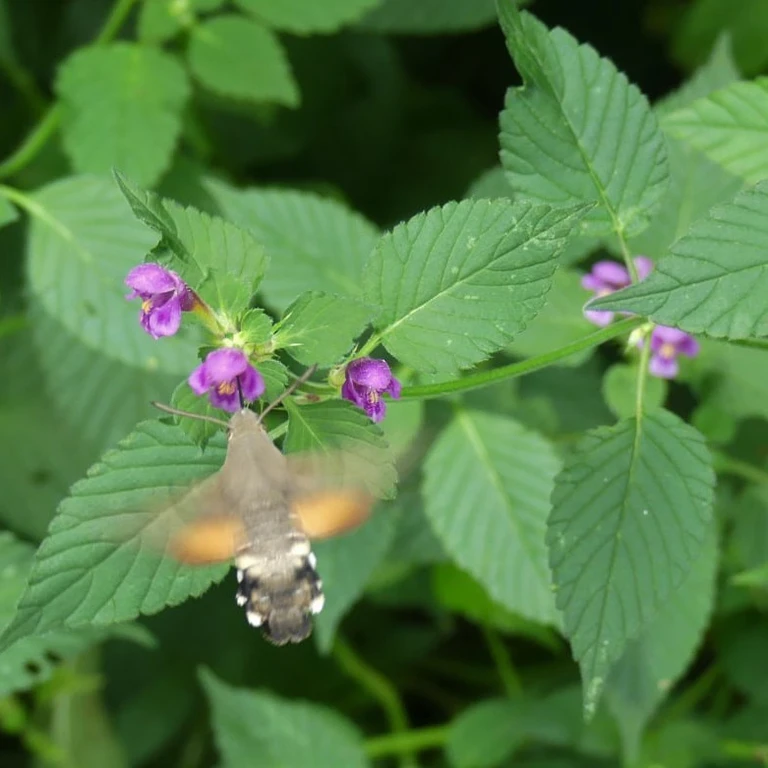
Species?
Macroglossum stellatarum
